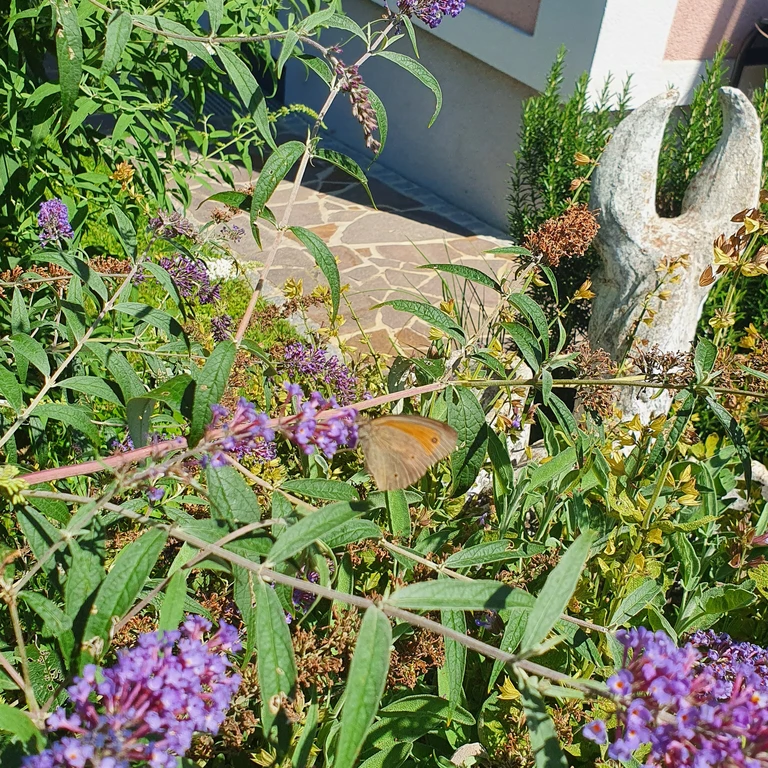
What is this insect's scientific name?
Maniola jurtina
